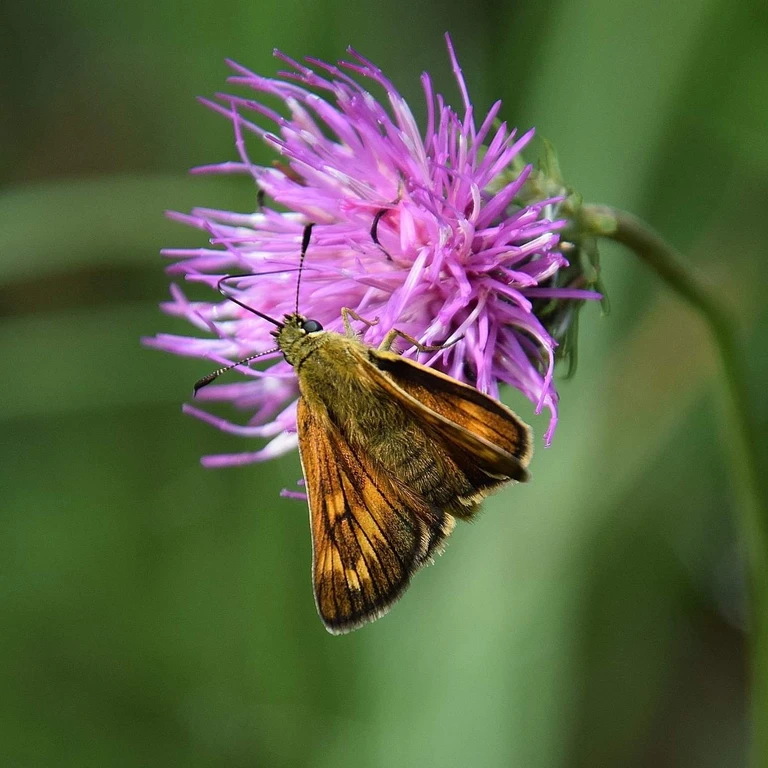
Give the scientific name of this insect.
Ochlodes sylvanus (also Ochlodes venata)
